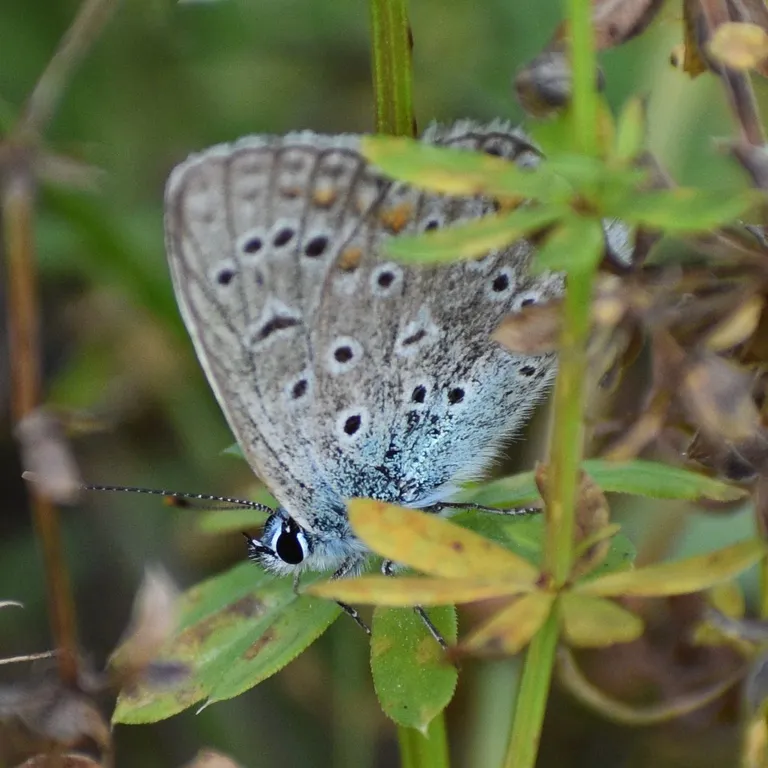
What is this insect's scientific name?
Polyommatus icarus
